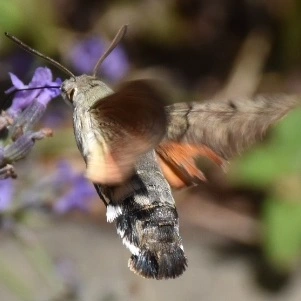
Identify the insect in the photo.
Macroglossum stellatarum
